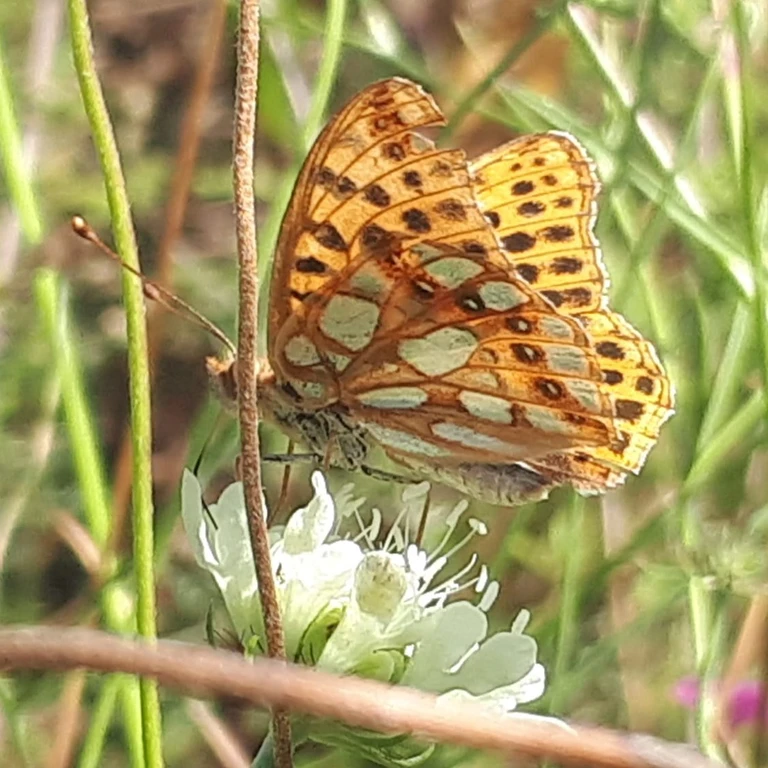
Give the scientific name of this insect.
Issoria lathonia
